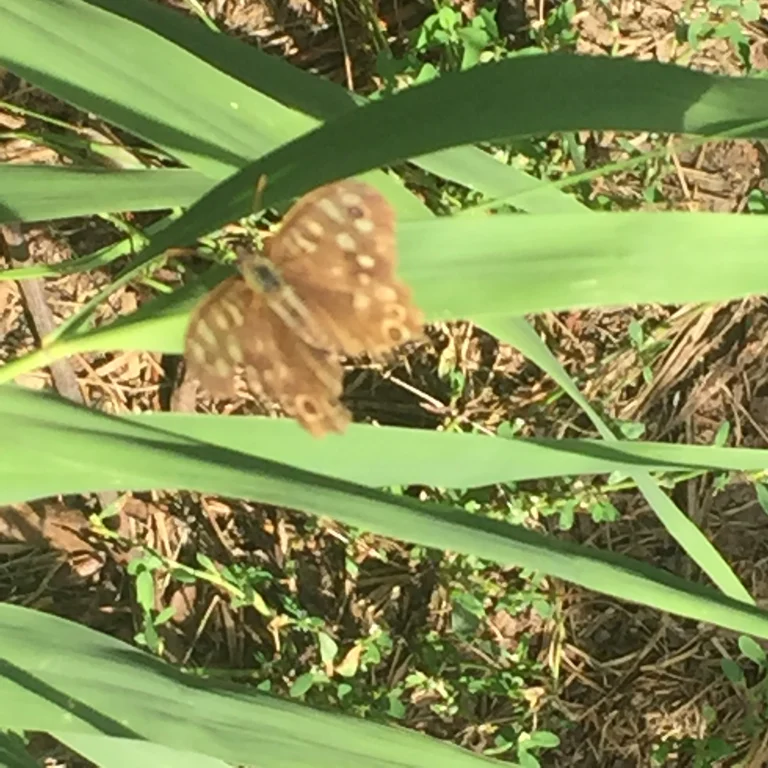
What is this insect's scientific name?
Pararge aegeria
